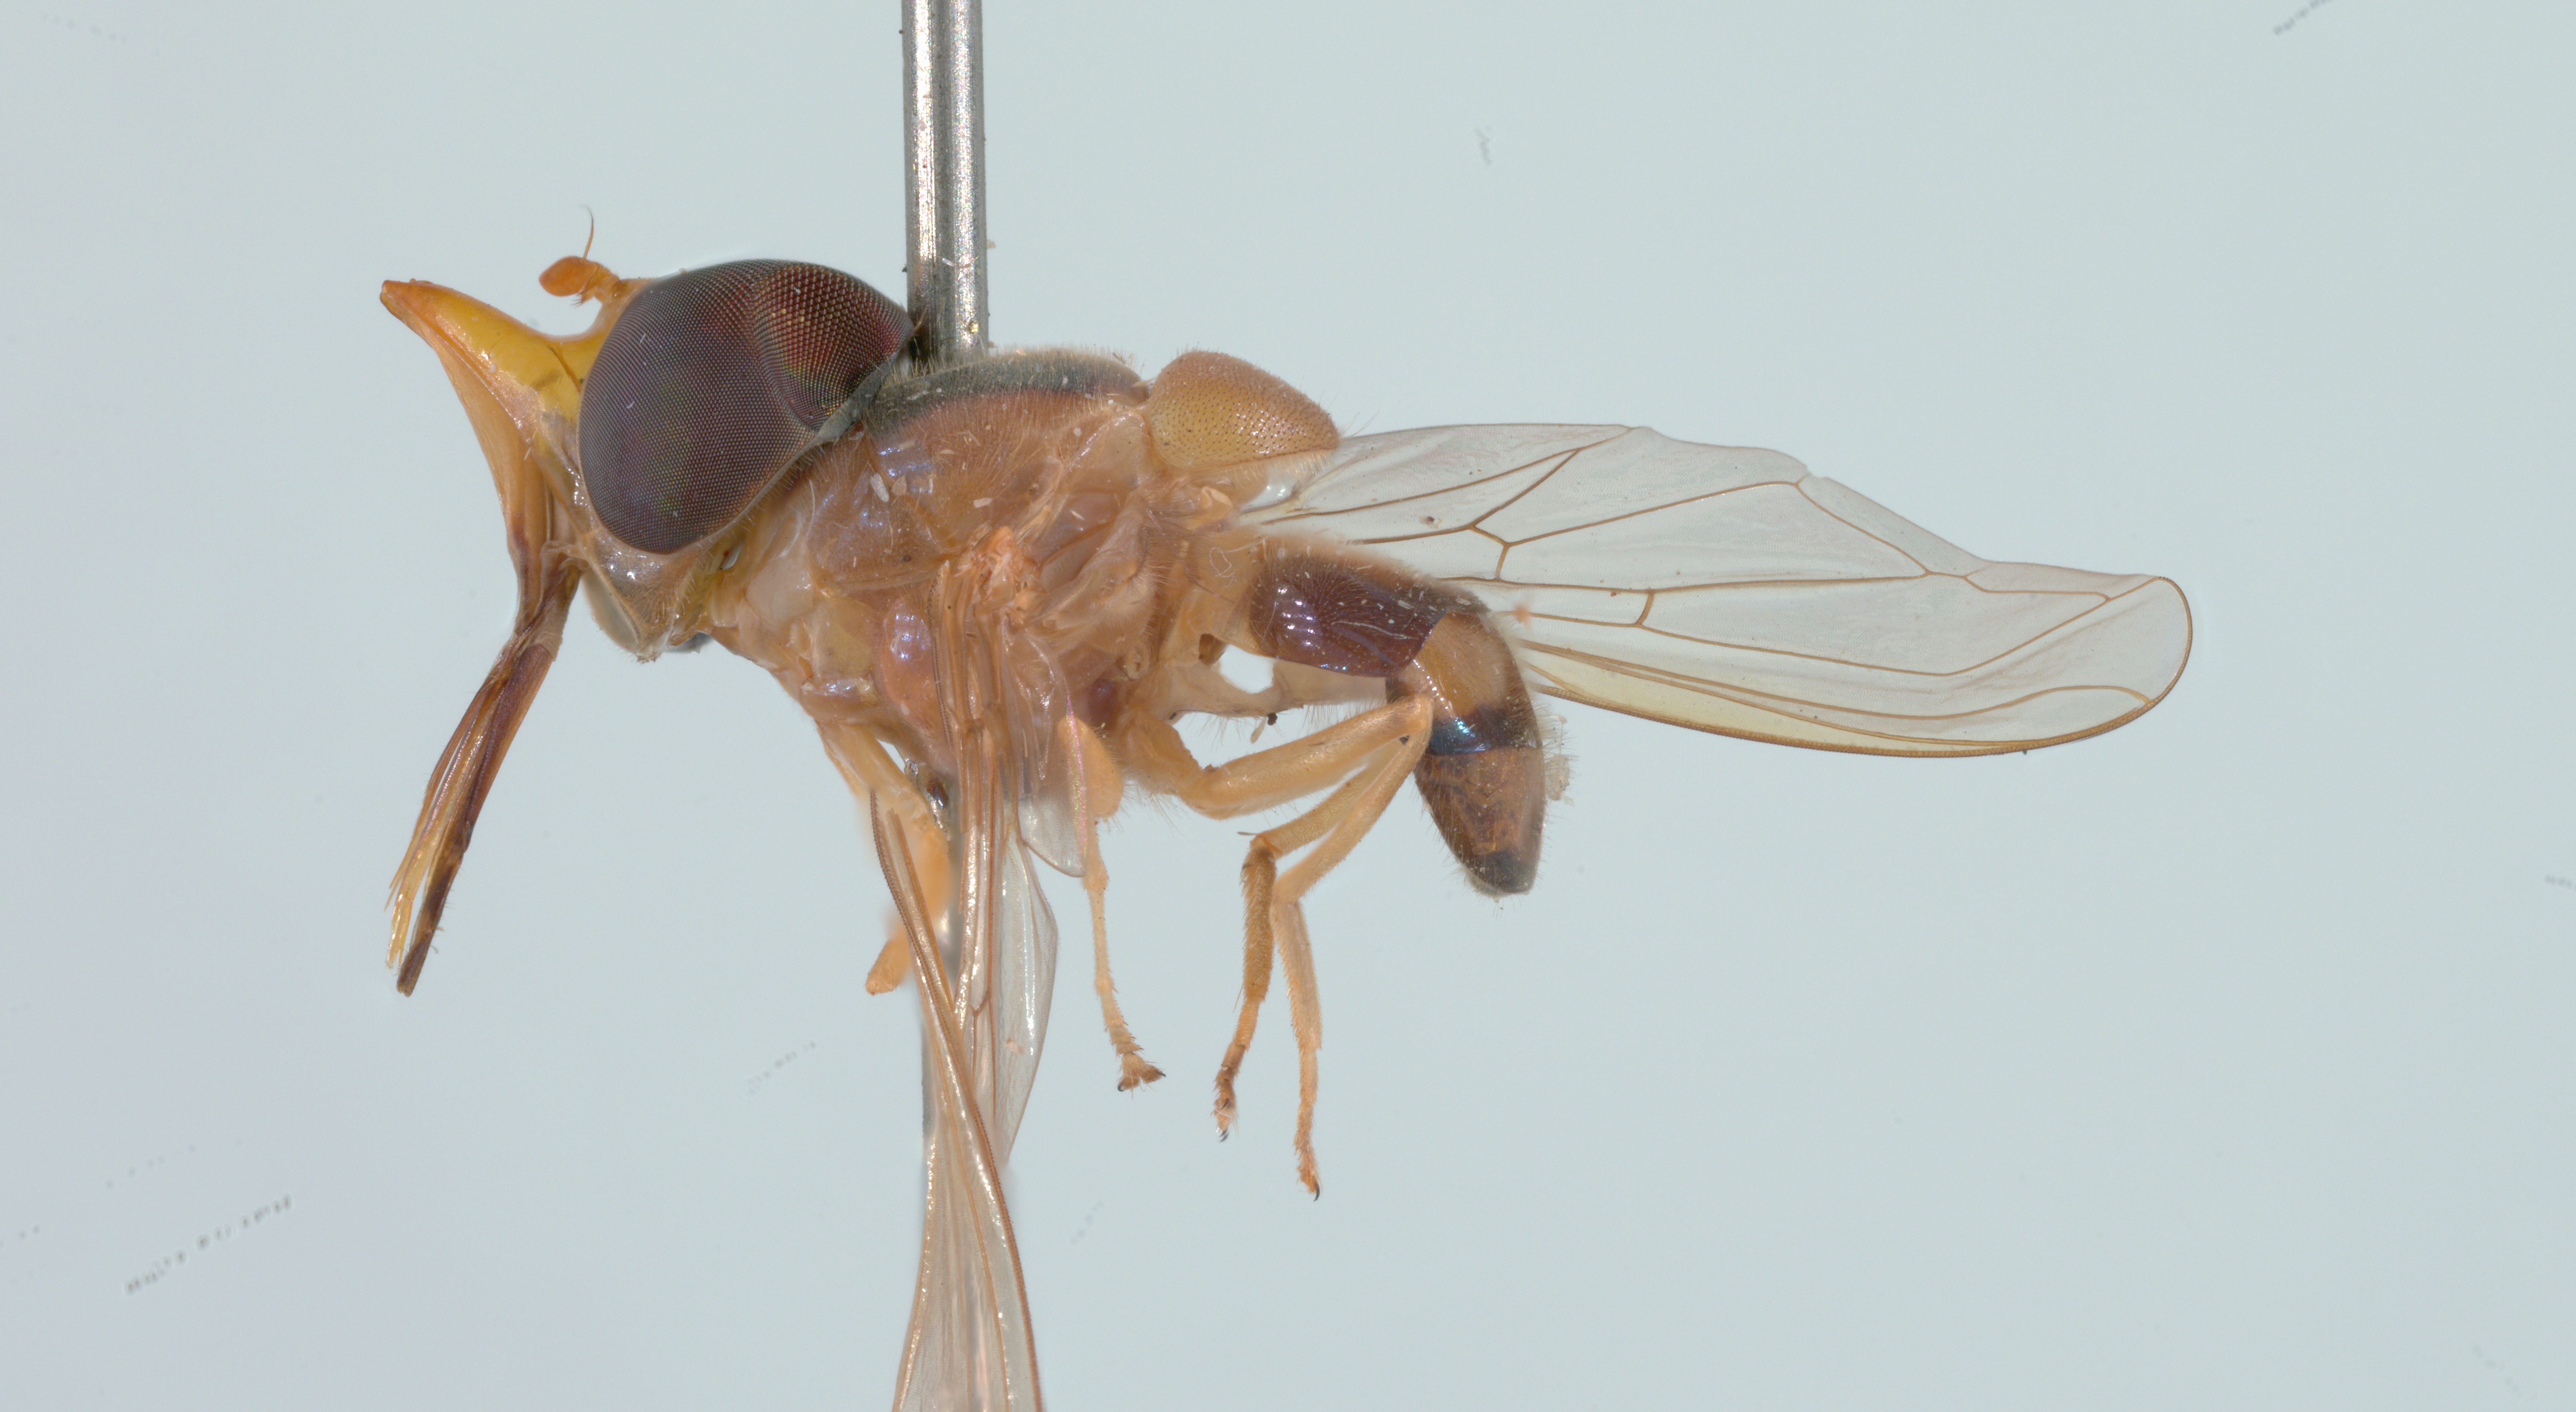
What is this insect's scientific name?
Rhingia pellucens
